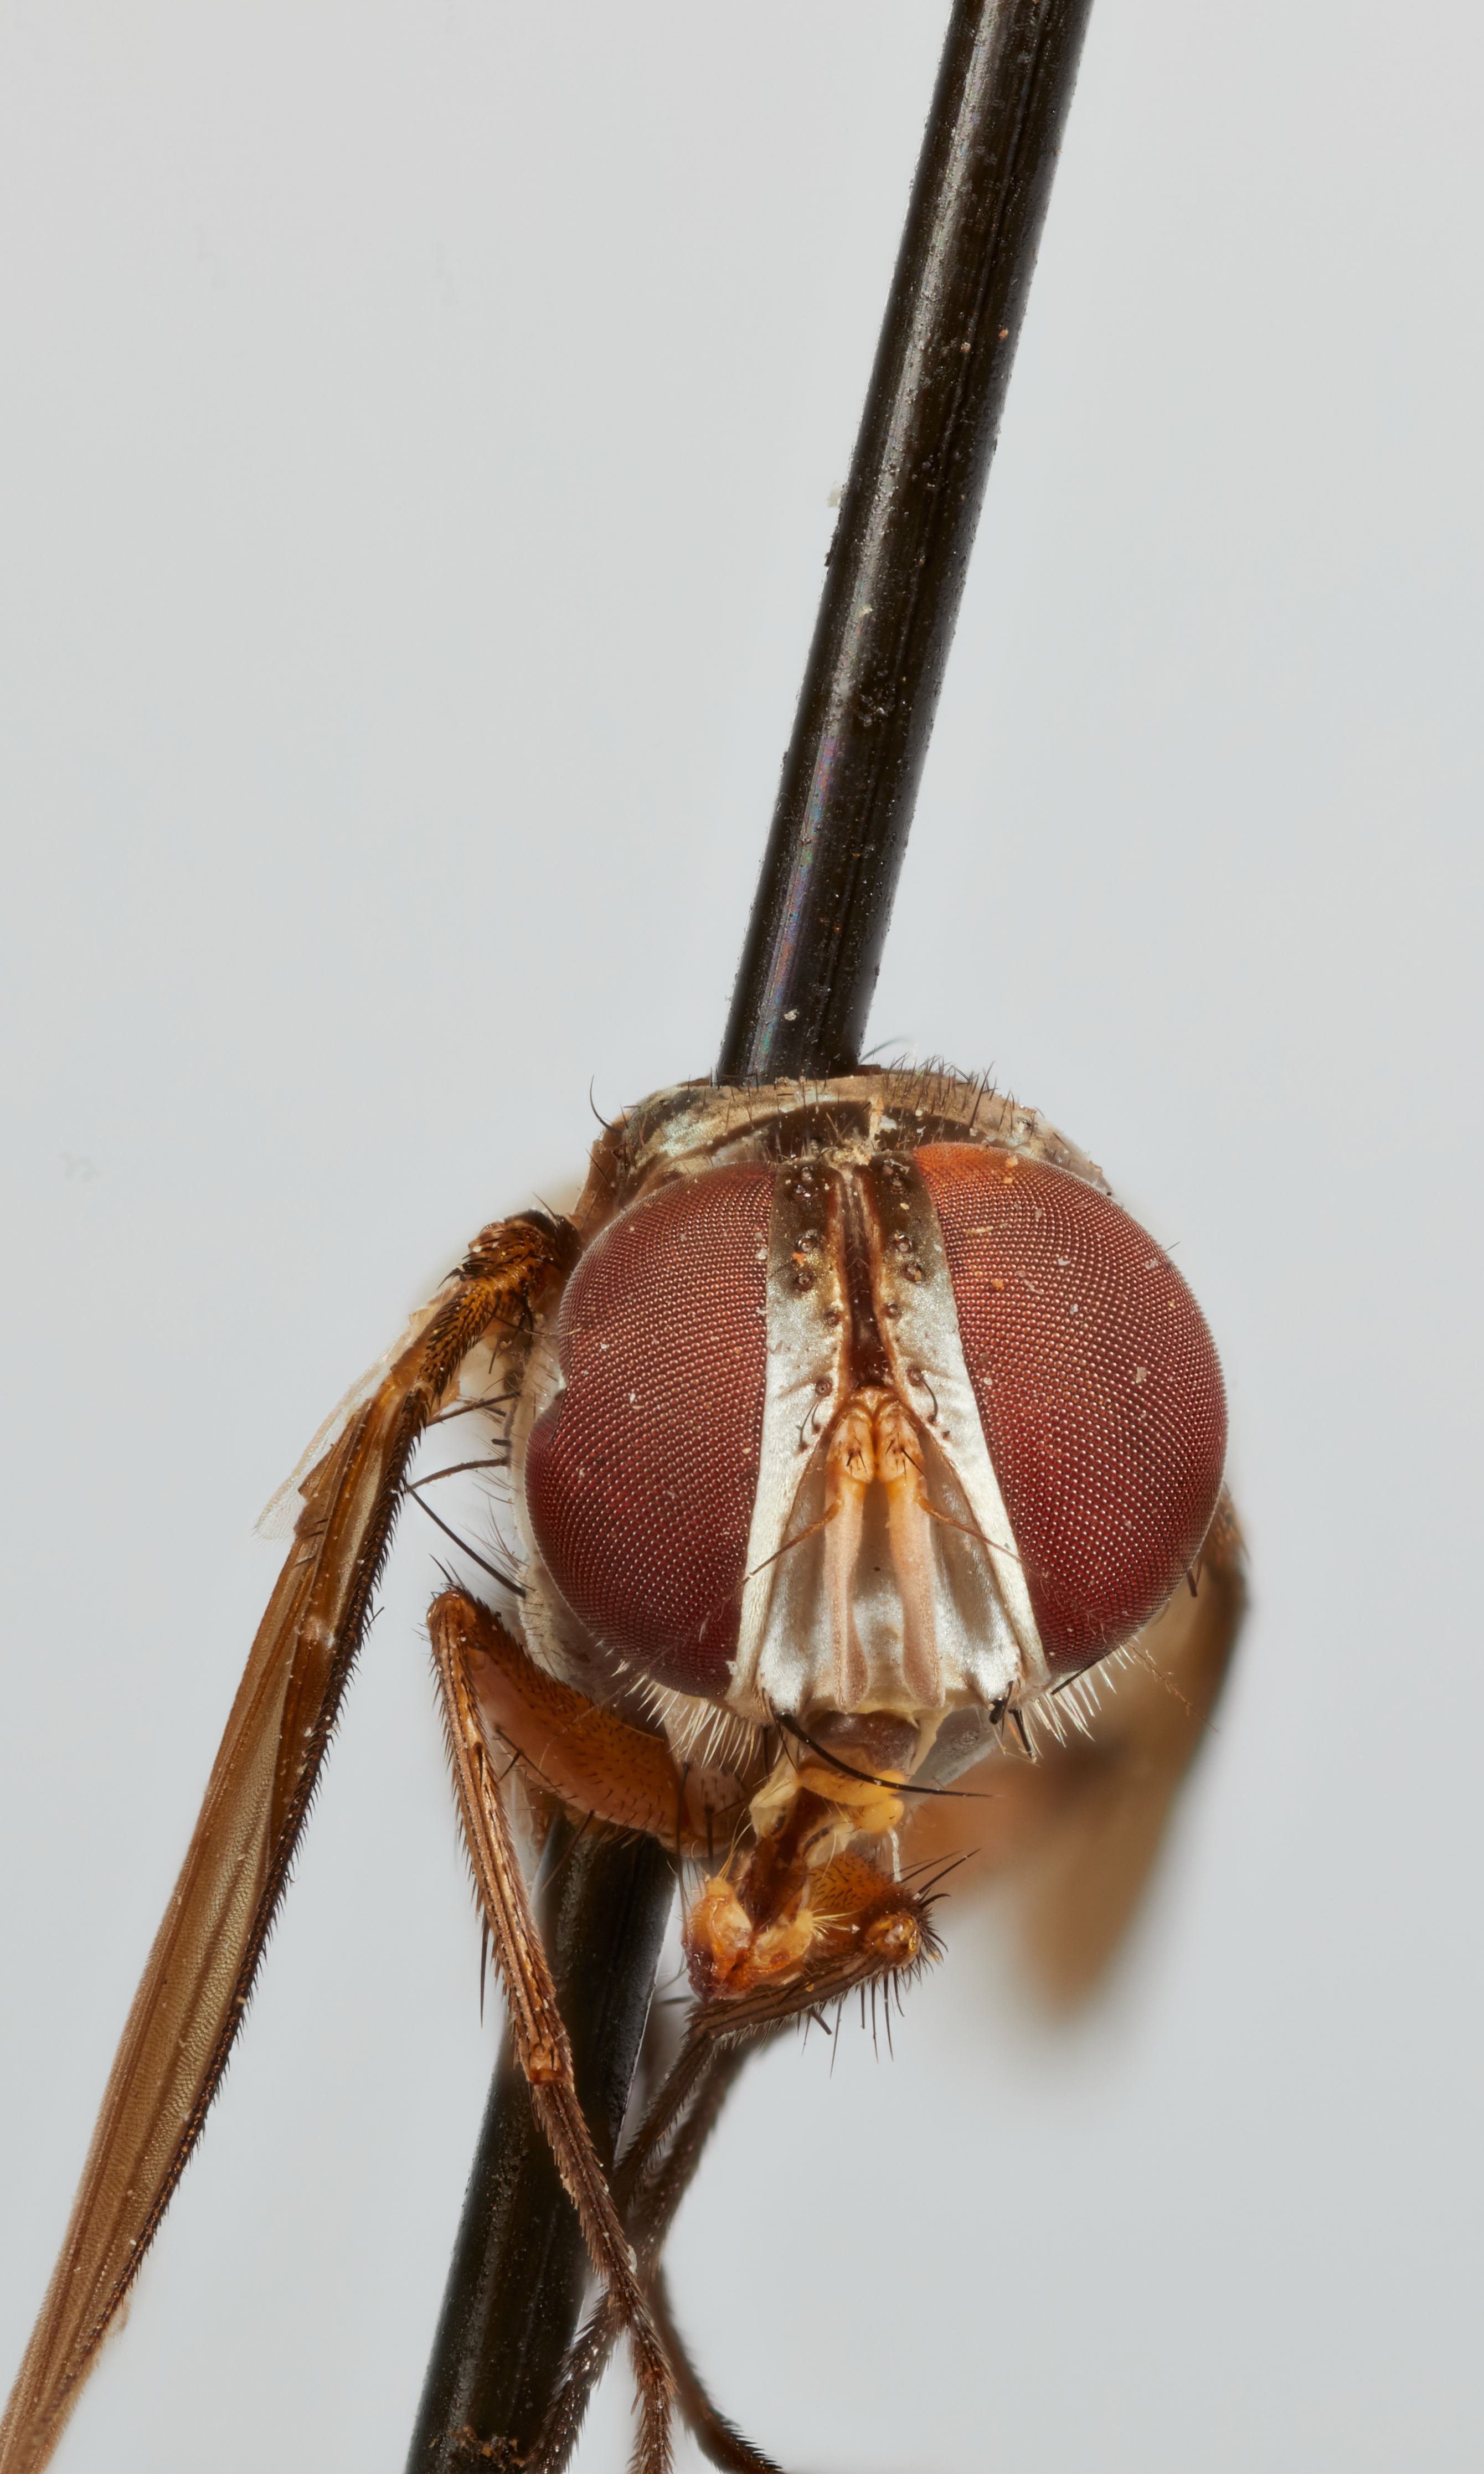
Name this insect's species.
Pseudochaetona polita
